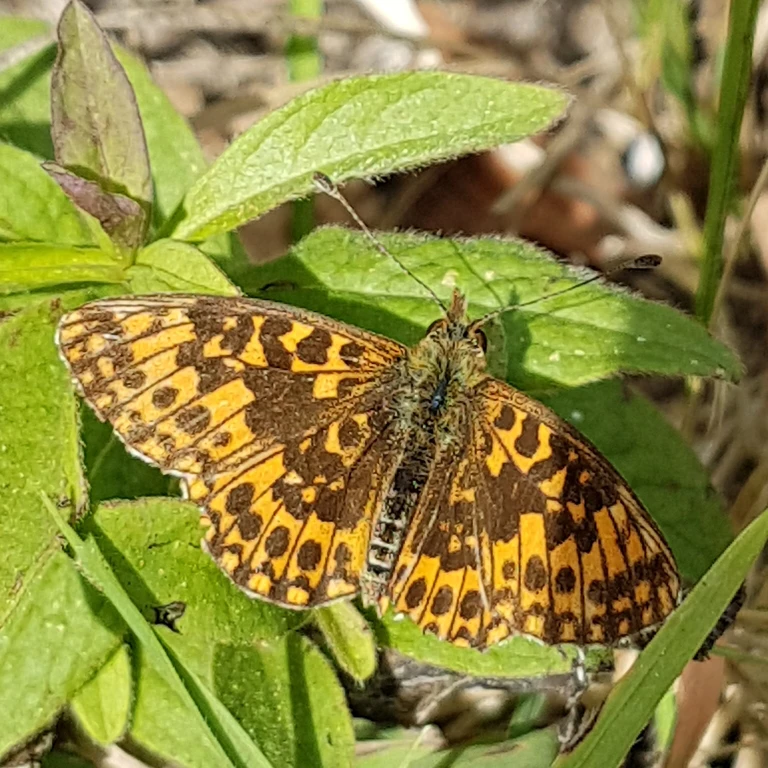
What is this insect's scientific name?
Boloria dia
